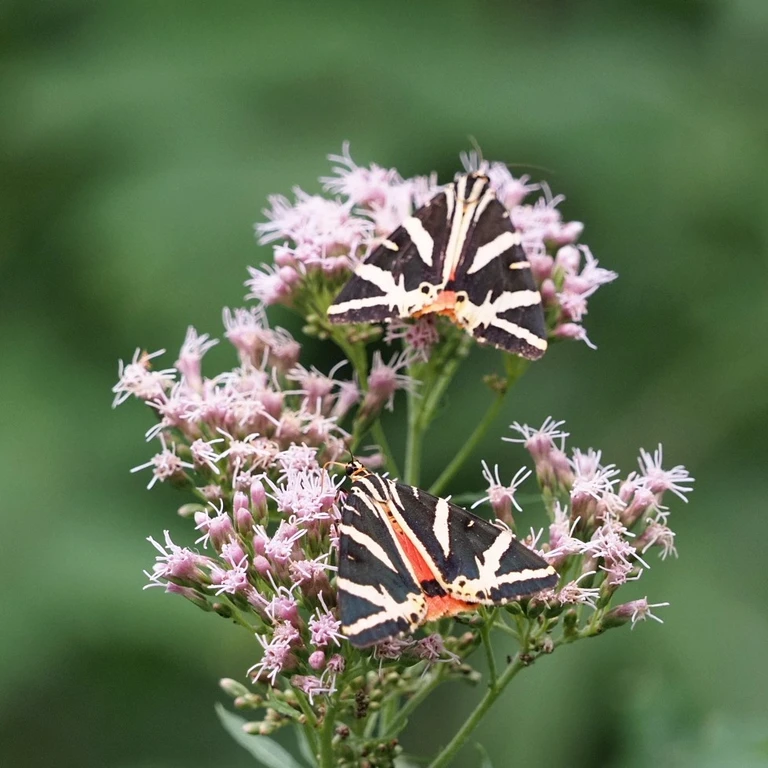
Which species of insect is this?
Euplagia quadripunctaria
